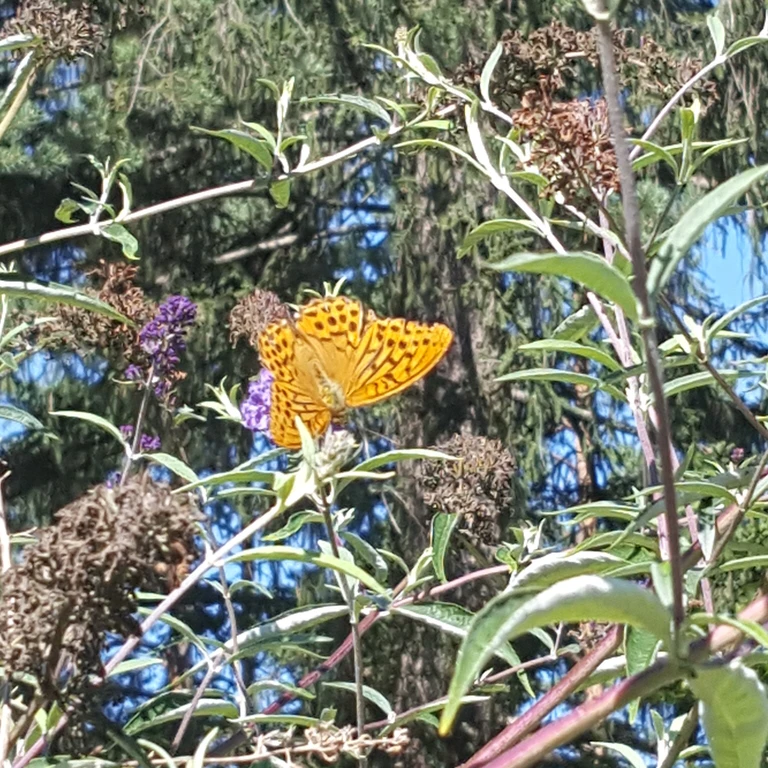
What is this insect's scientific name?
Argynnis paphia
